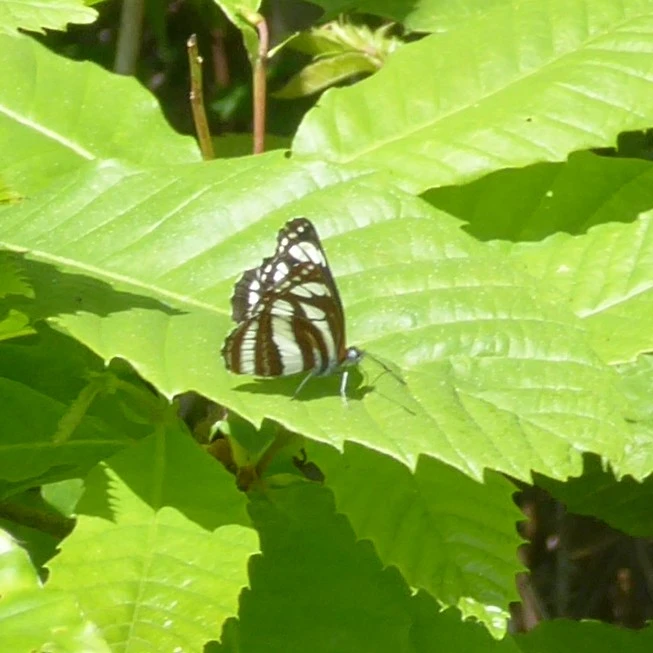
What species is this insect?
Neptis sappho
